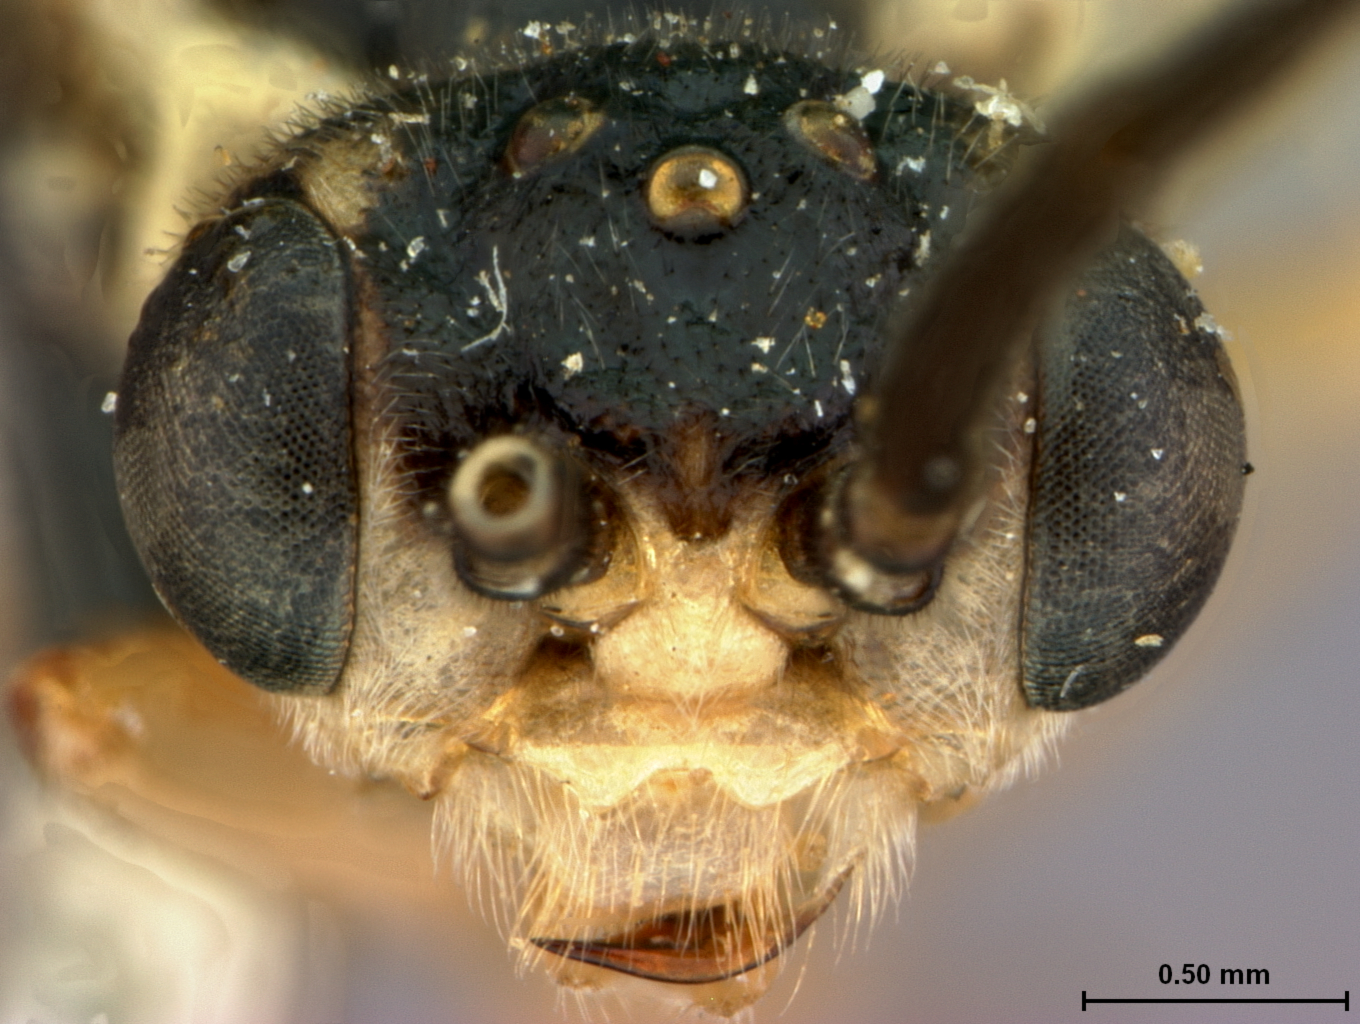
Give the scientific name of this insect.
Pachynematus wrangeli
